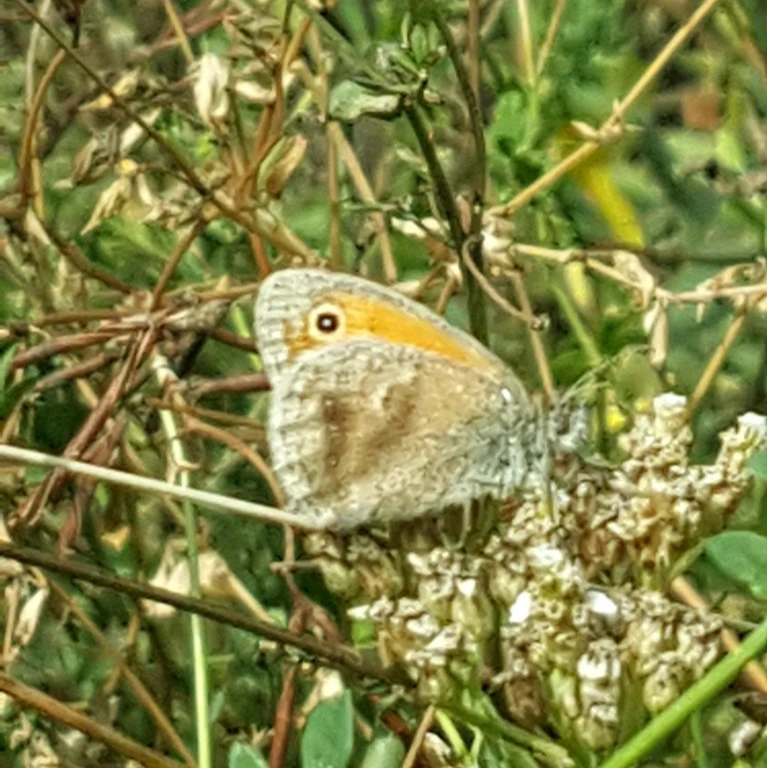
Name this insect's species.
Coenonympha pamphilus
